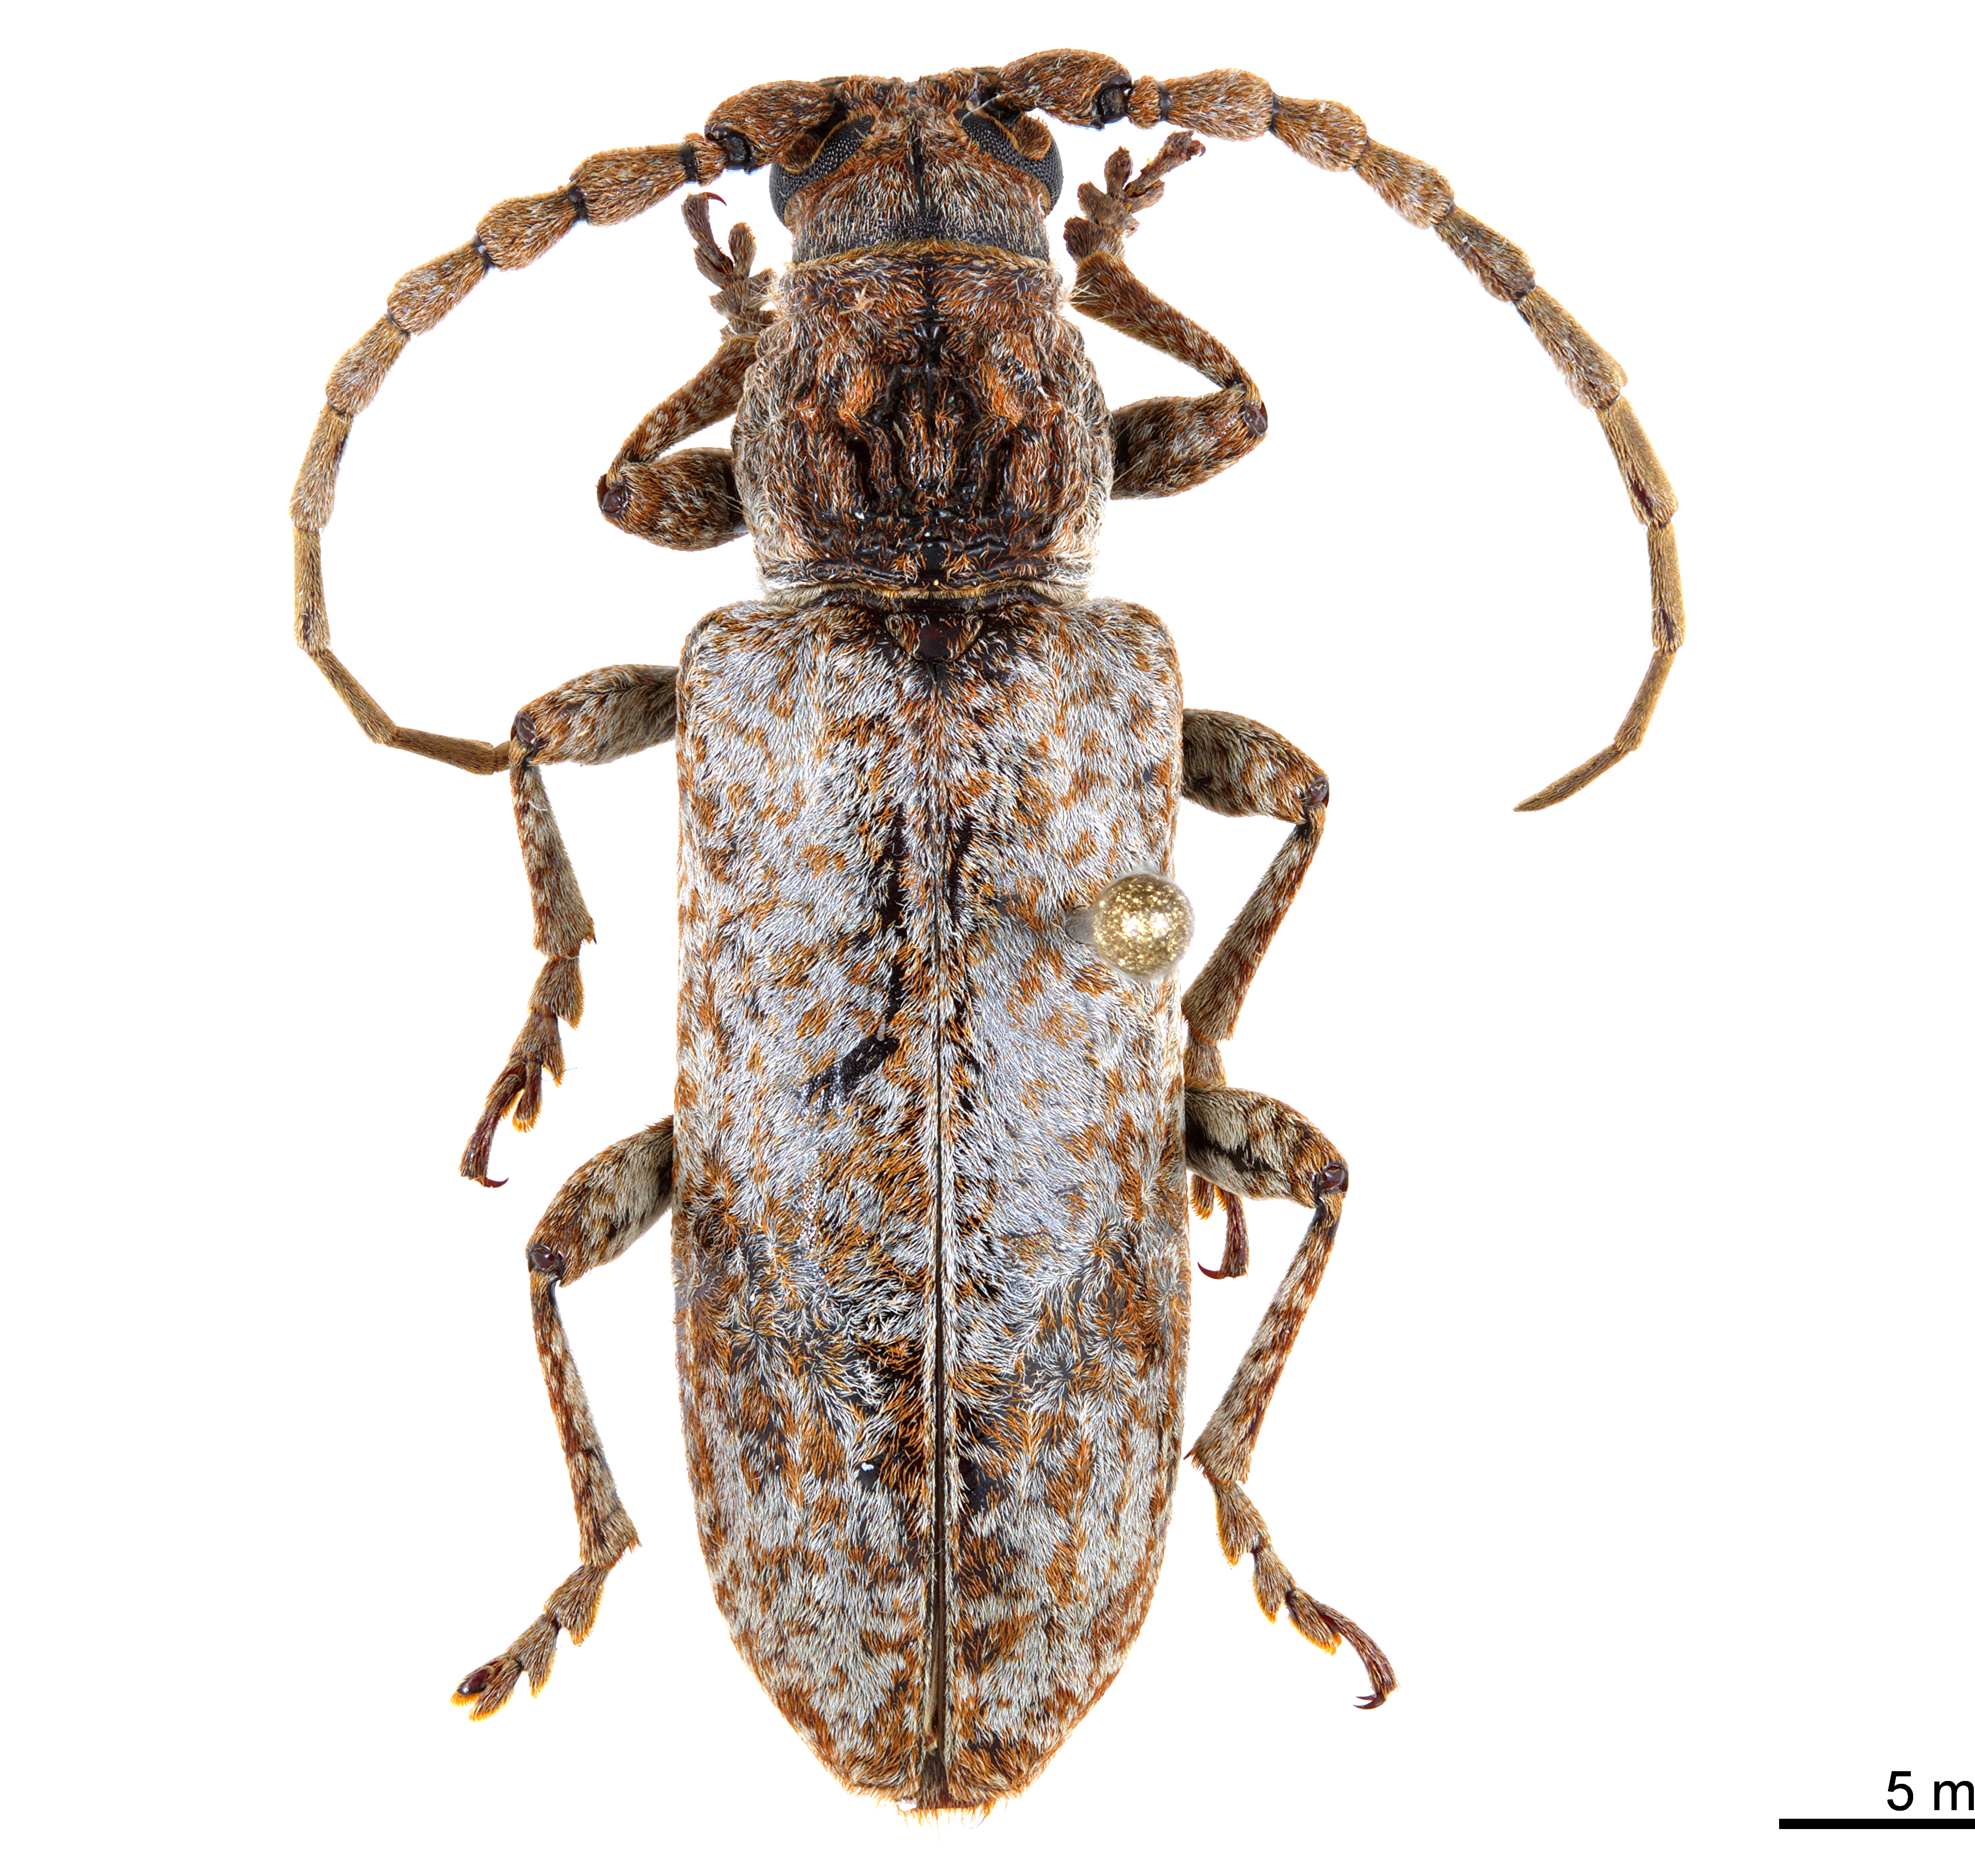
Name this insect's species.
Zatrephus longicollis
